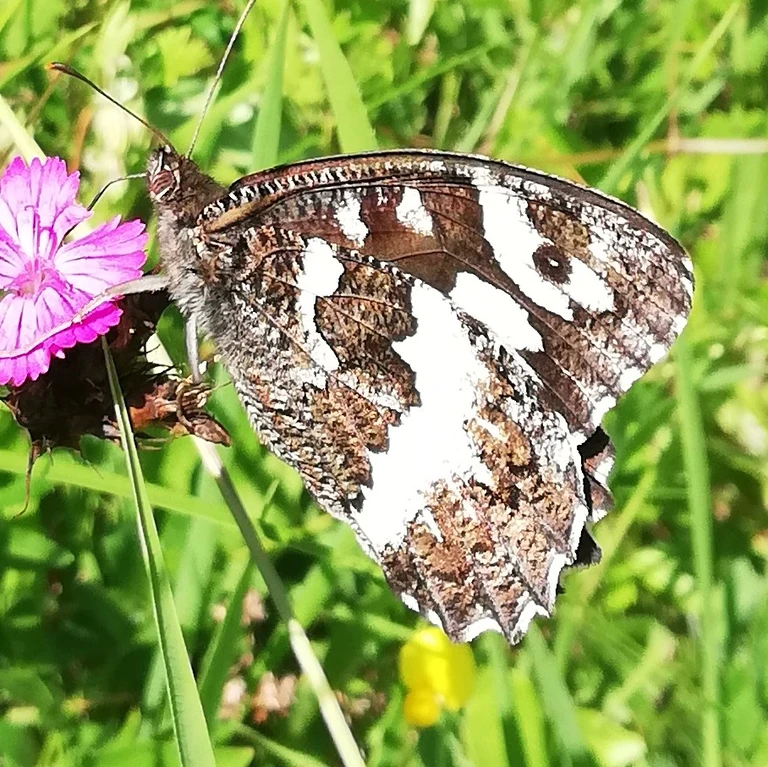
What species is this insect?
Brintesia circe
